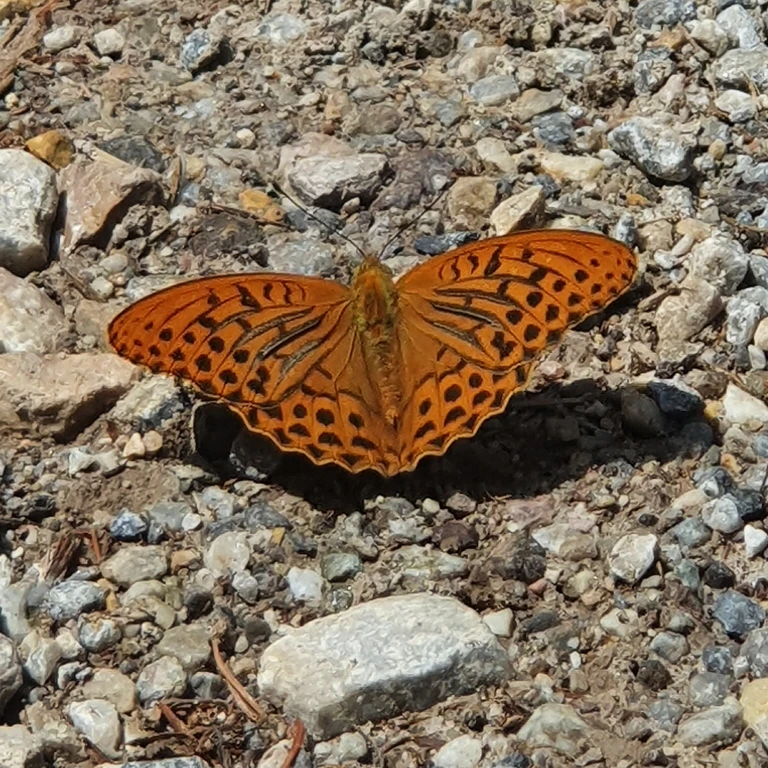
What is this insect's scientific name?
Argynnis paphia
